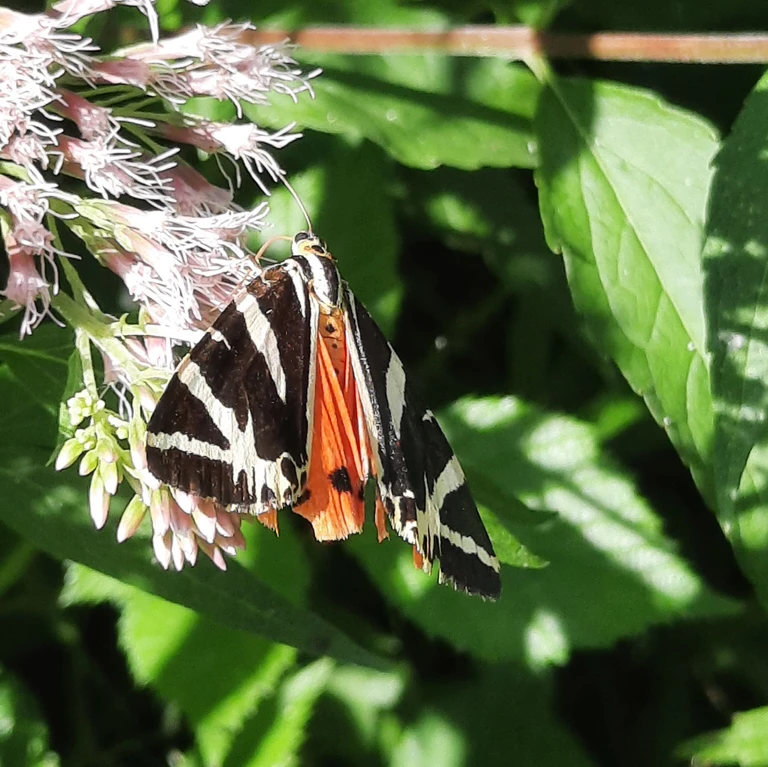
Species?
Euplagia quadripunctaria
